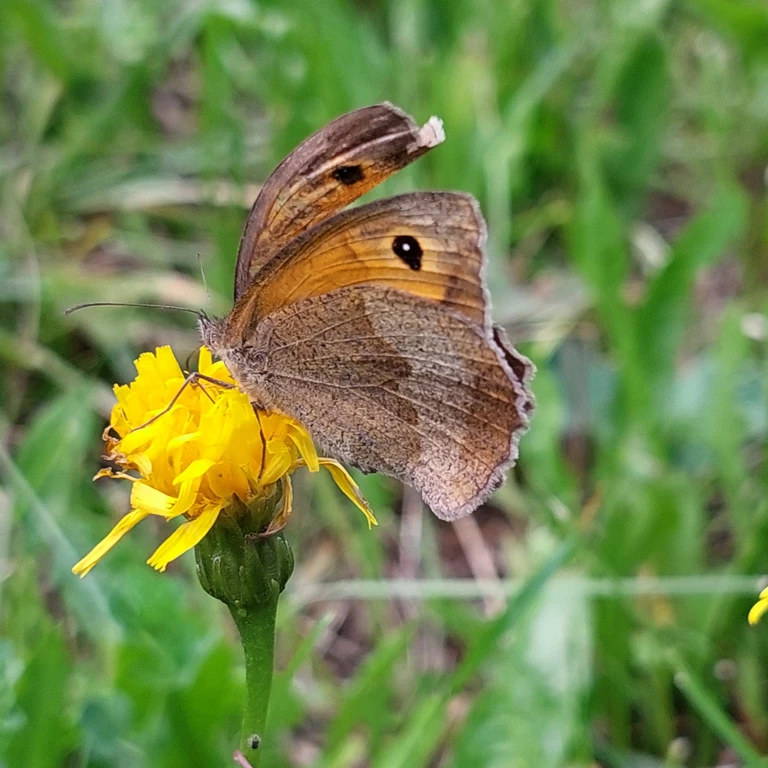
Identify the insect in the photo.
Maniola jurtina
